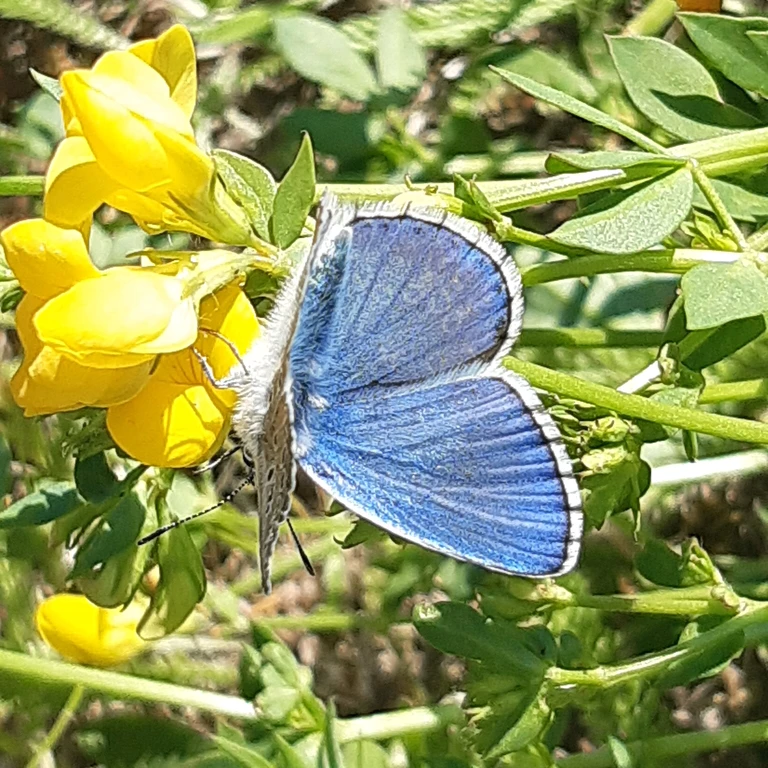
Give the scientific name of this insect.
Lysandra bellargus
